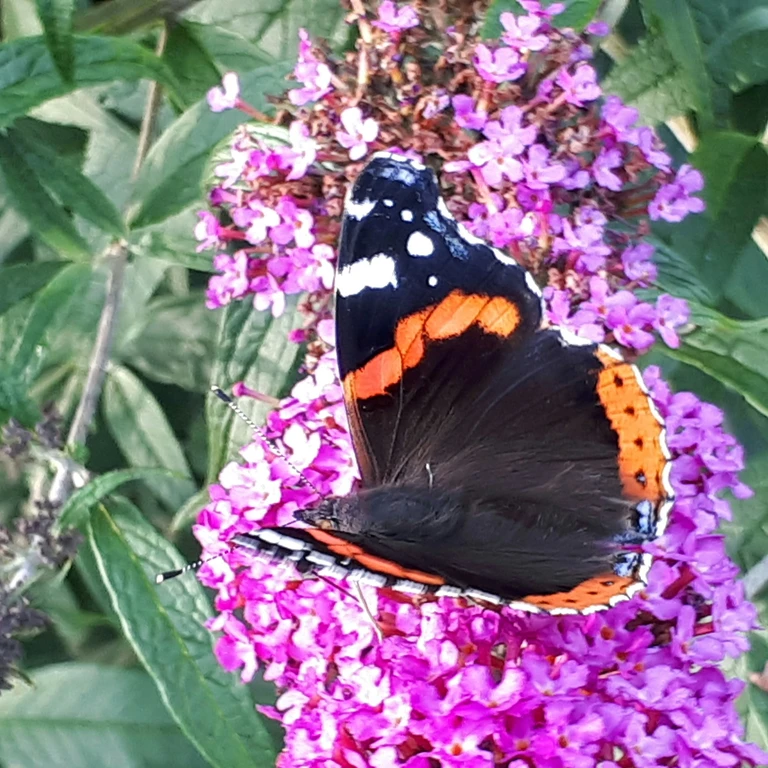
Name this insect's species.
Vanessa atalanta
